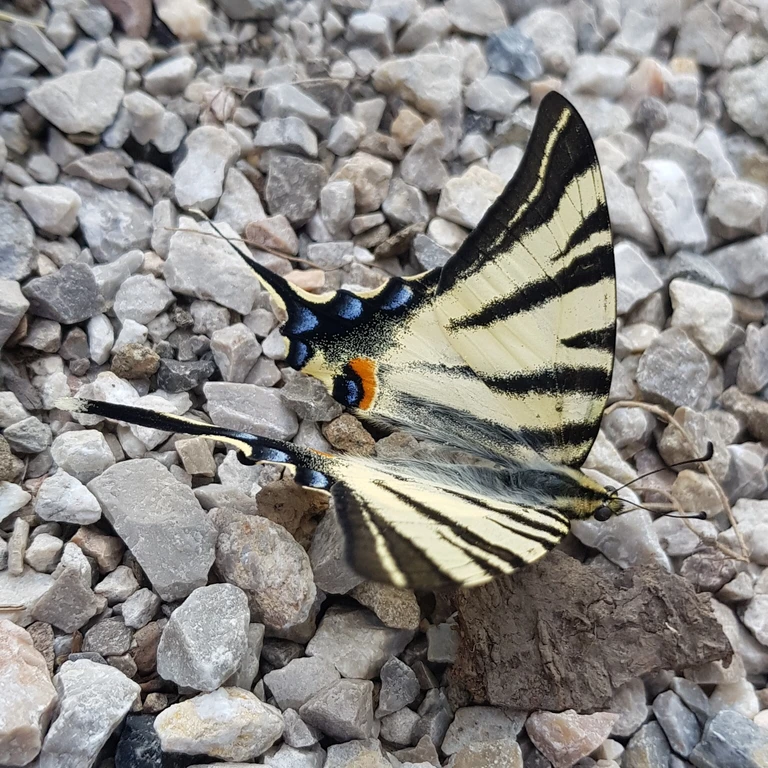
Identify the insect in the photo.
Iphiclides podalirius
